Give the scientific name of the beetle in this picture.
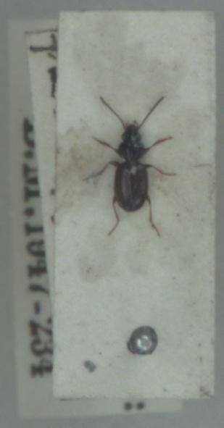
Bembidion mannerheimii
